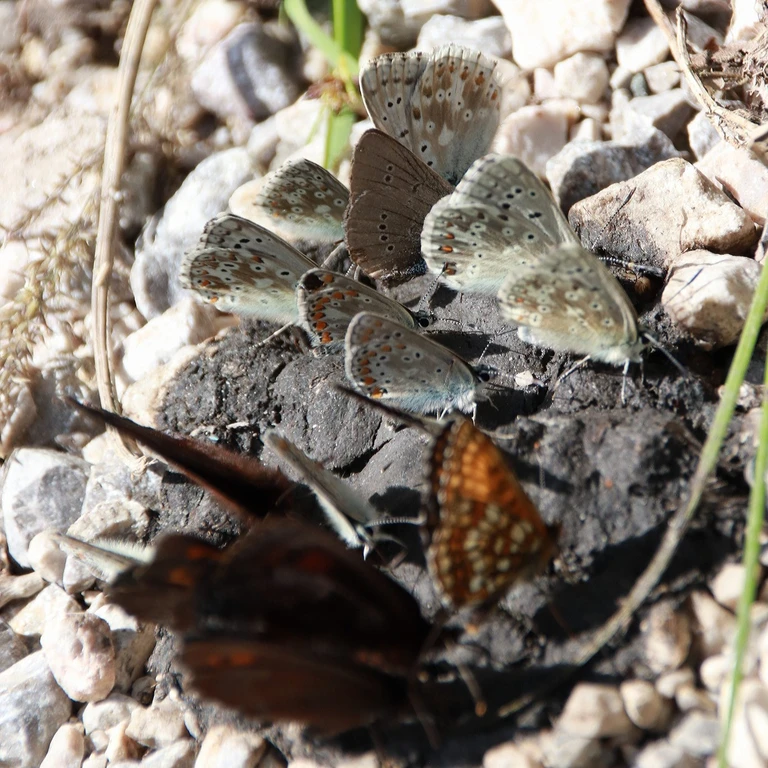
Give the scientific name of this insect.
Aricia agestis/artaxerxes
